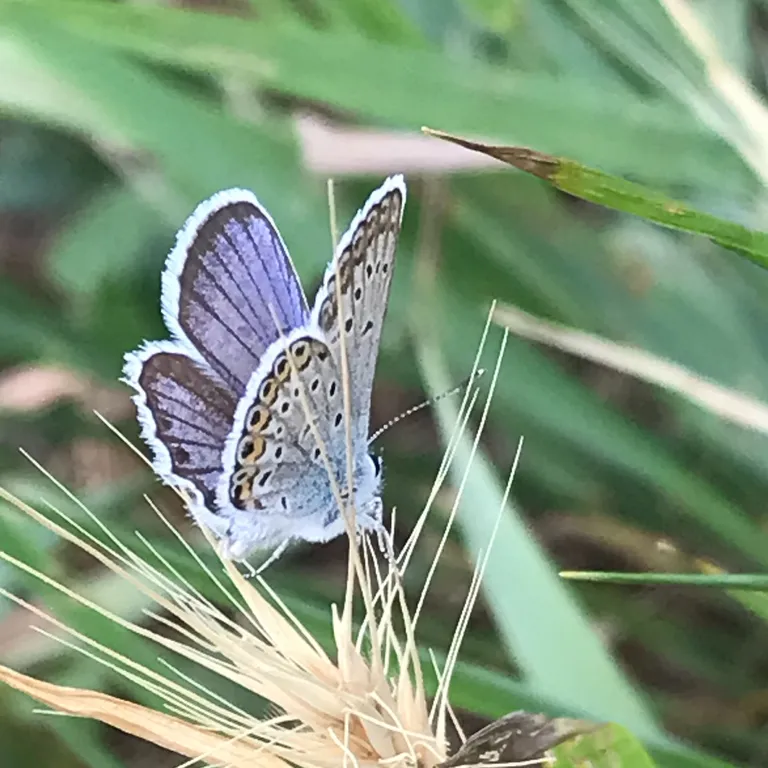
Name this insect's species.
Plebejus argus
